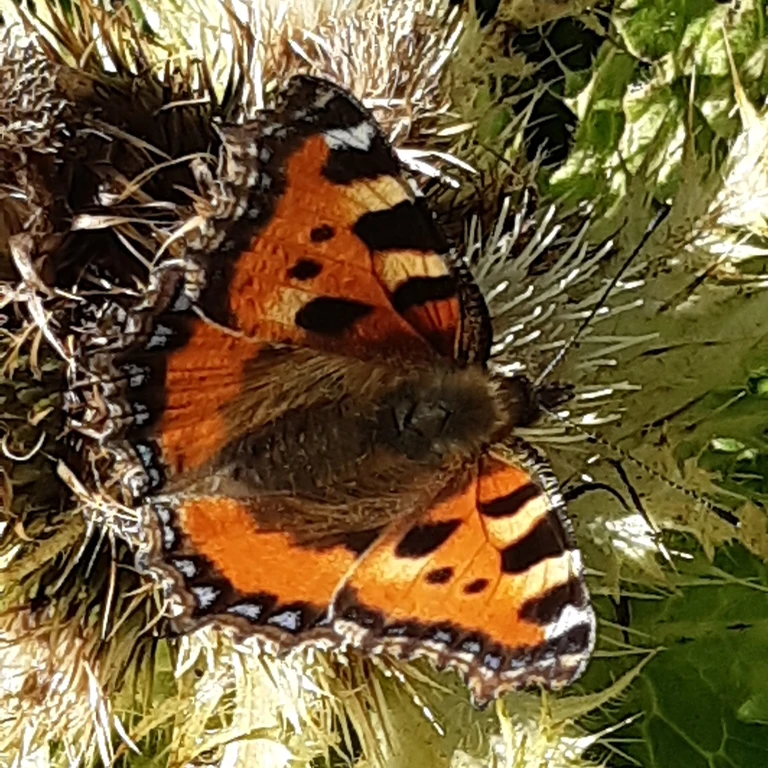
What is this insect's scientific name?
Aglais urticae
